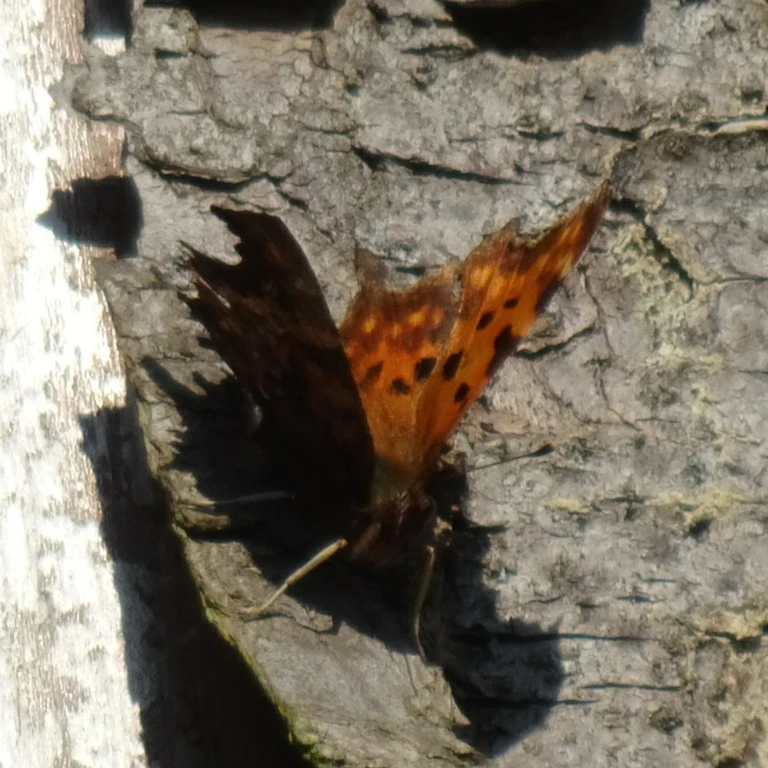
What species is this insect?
Polygonia c-album
